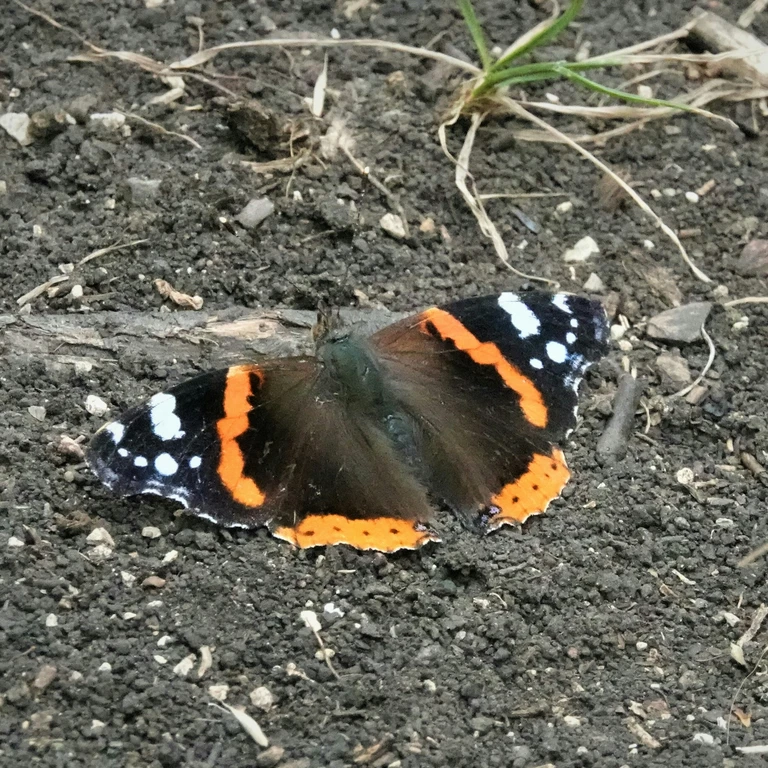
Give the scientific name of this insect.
Vanessa atalanta
